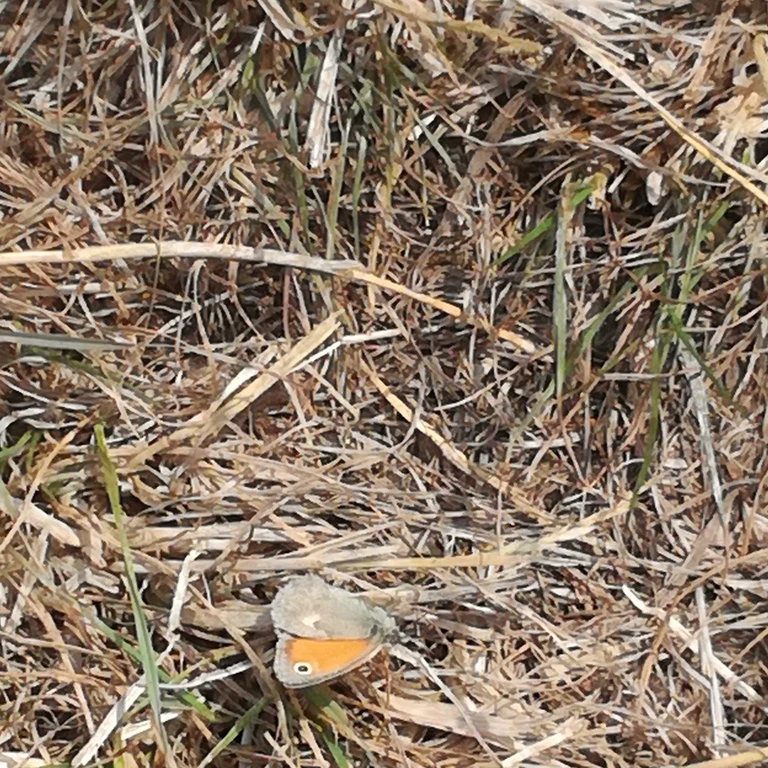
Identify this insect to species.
Coenonympha pamphilus
